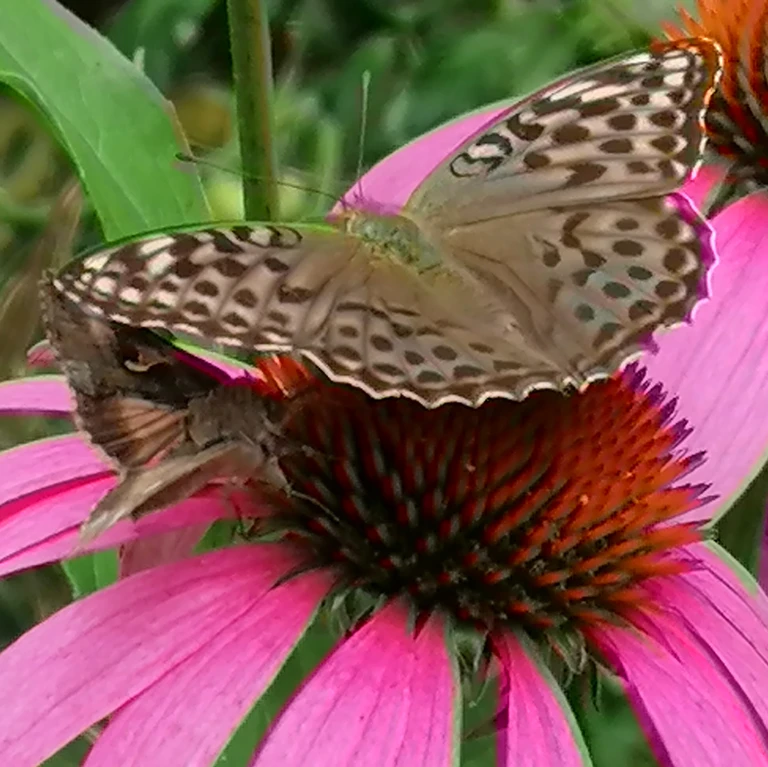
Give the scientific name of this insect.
Argynnis paphia
